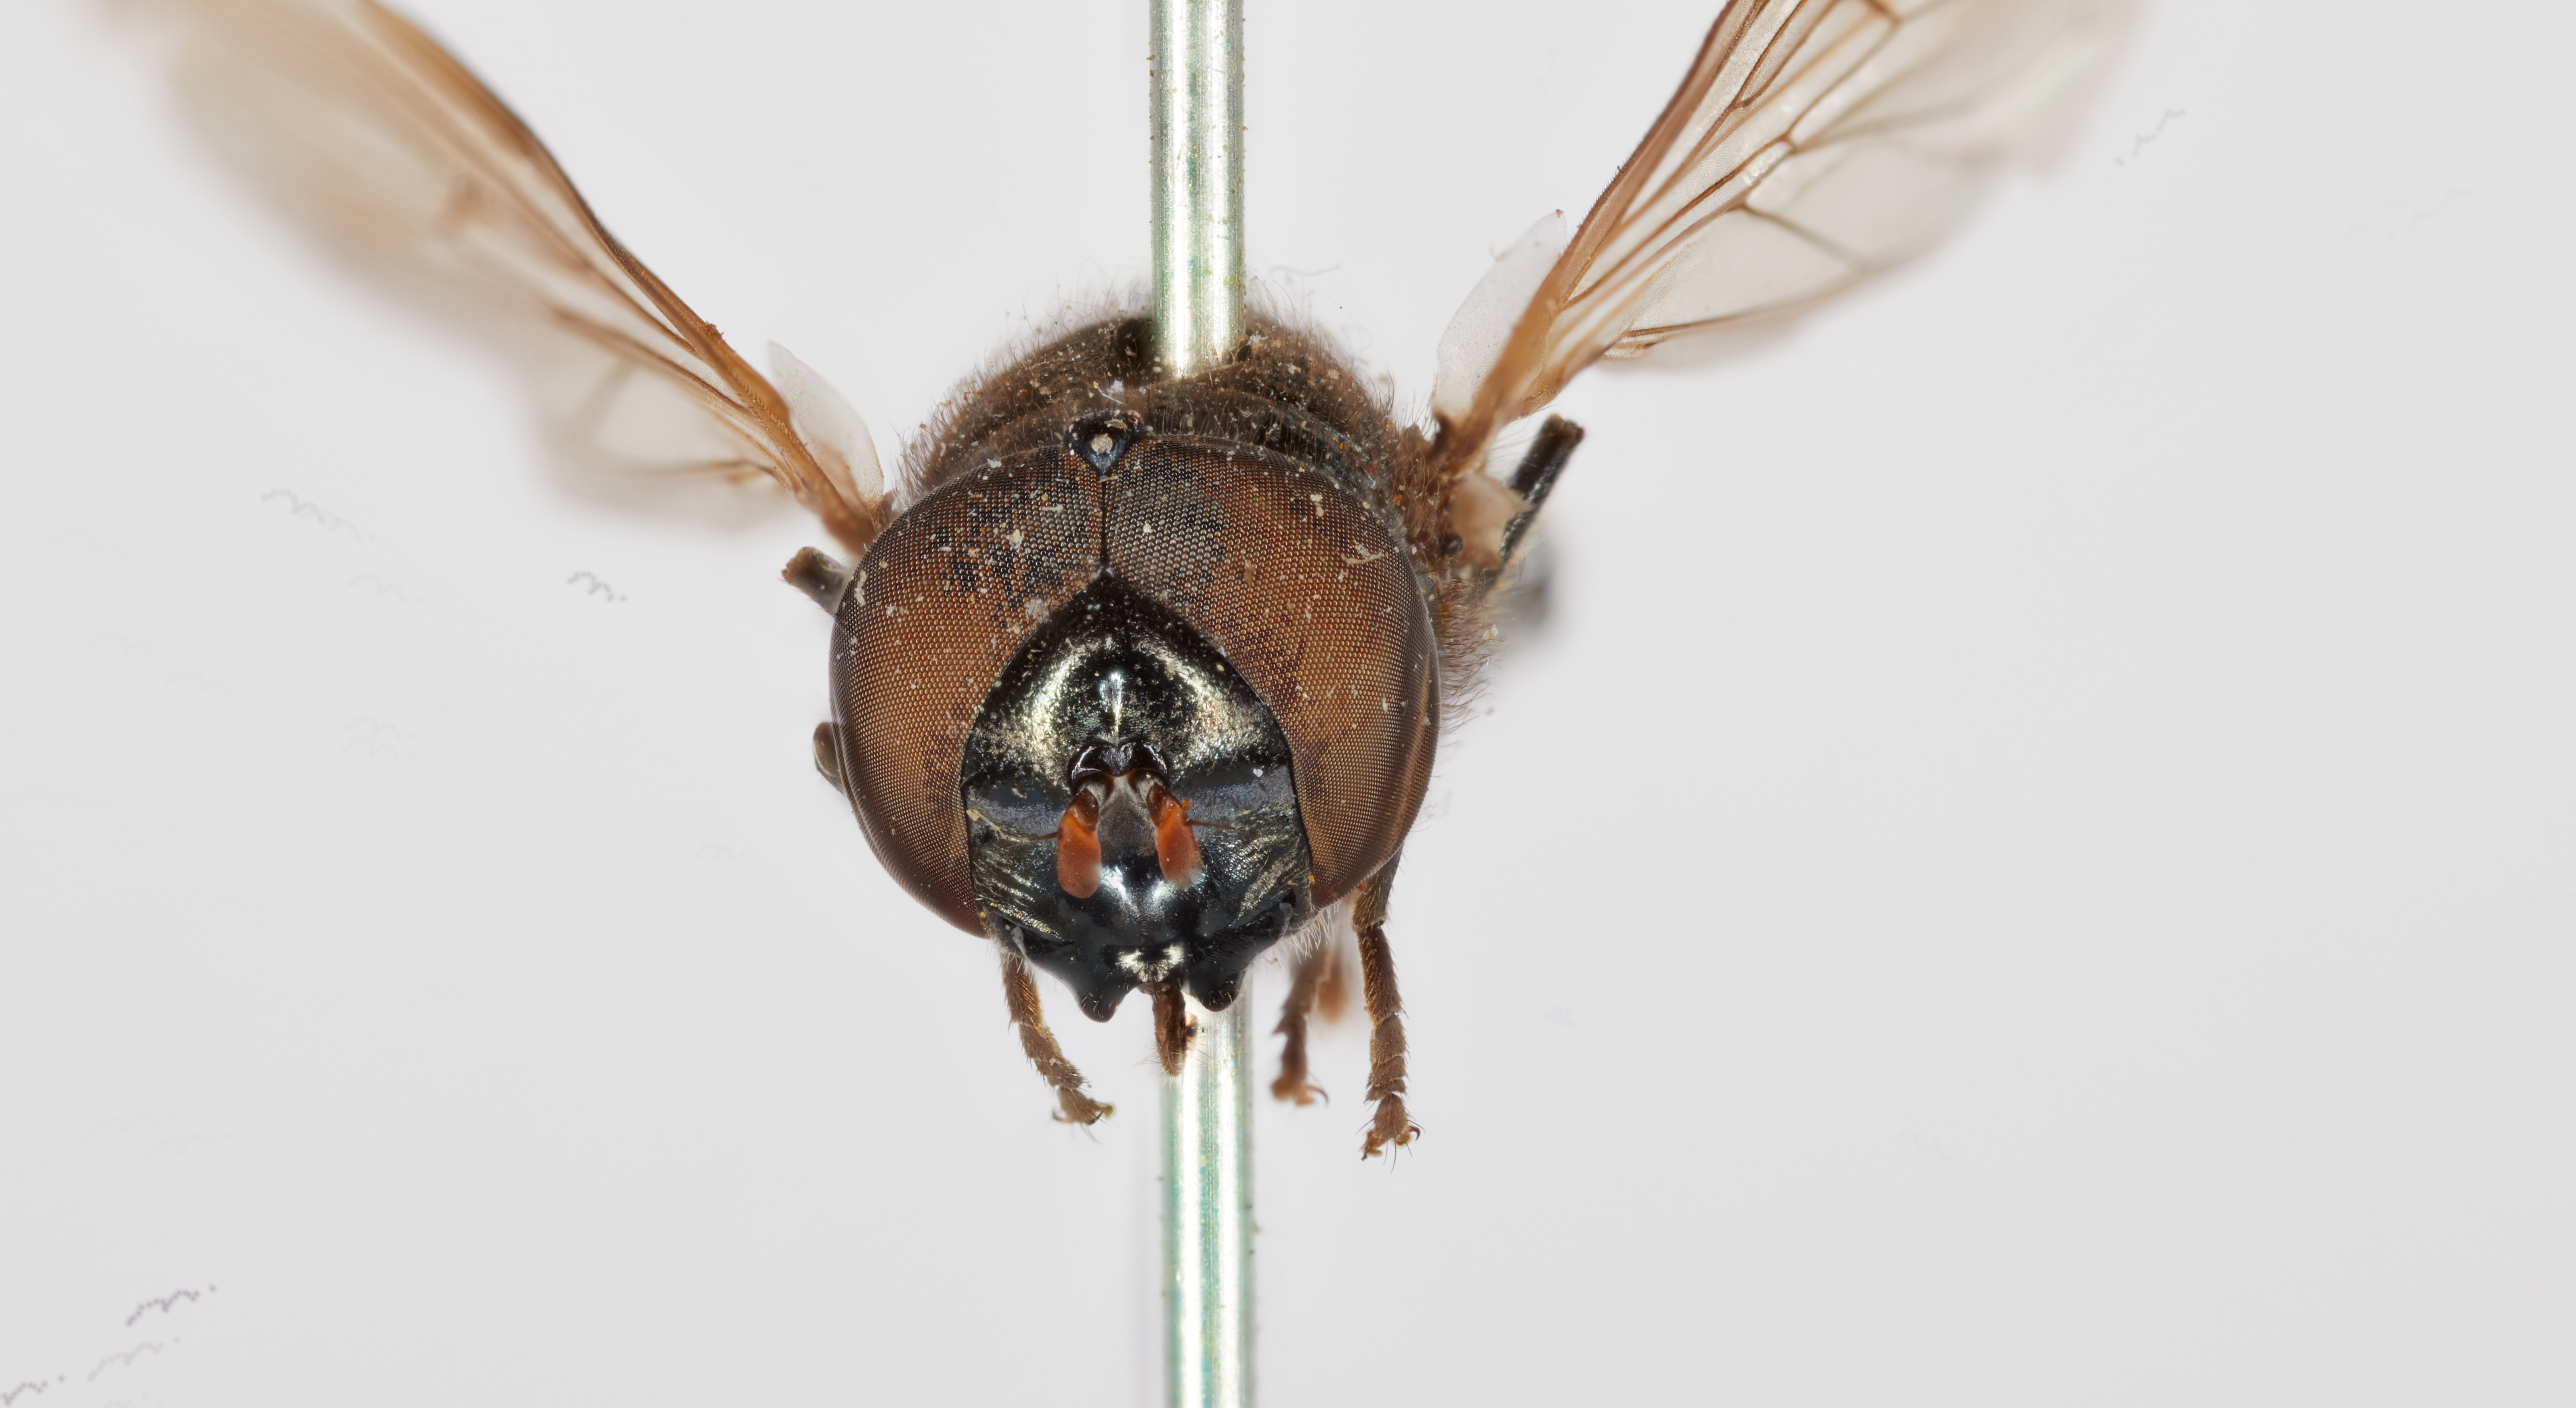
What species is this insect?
Chrysogaster inflatifrons
